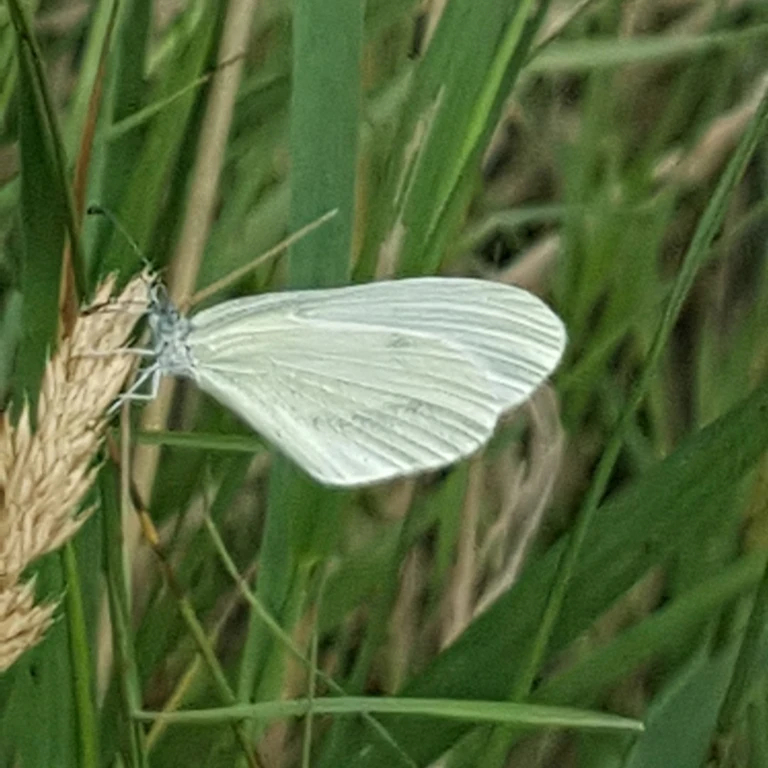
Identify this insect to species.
Leptidea sinapis/juvernica
